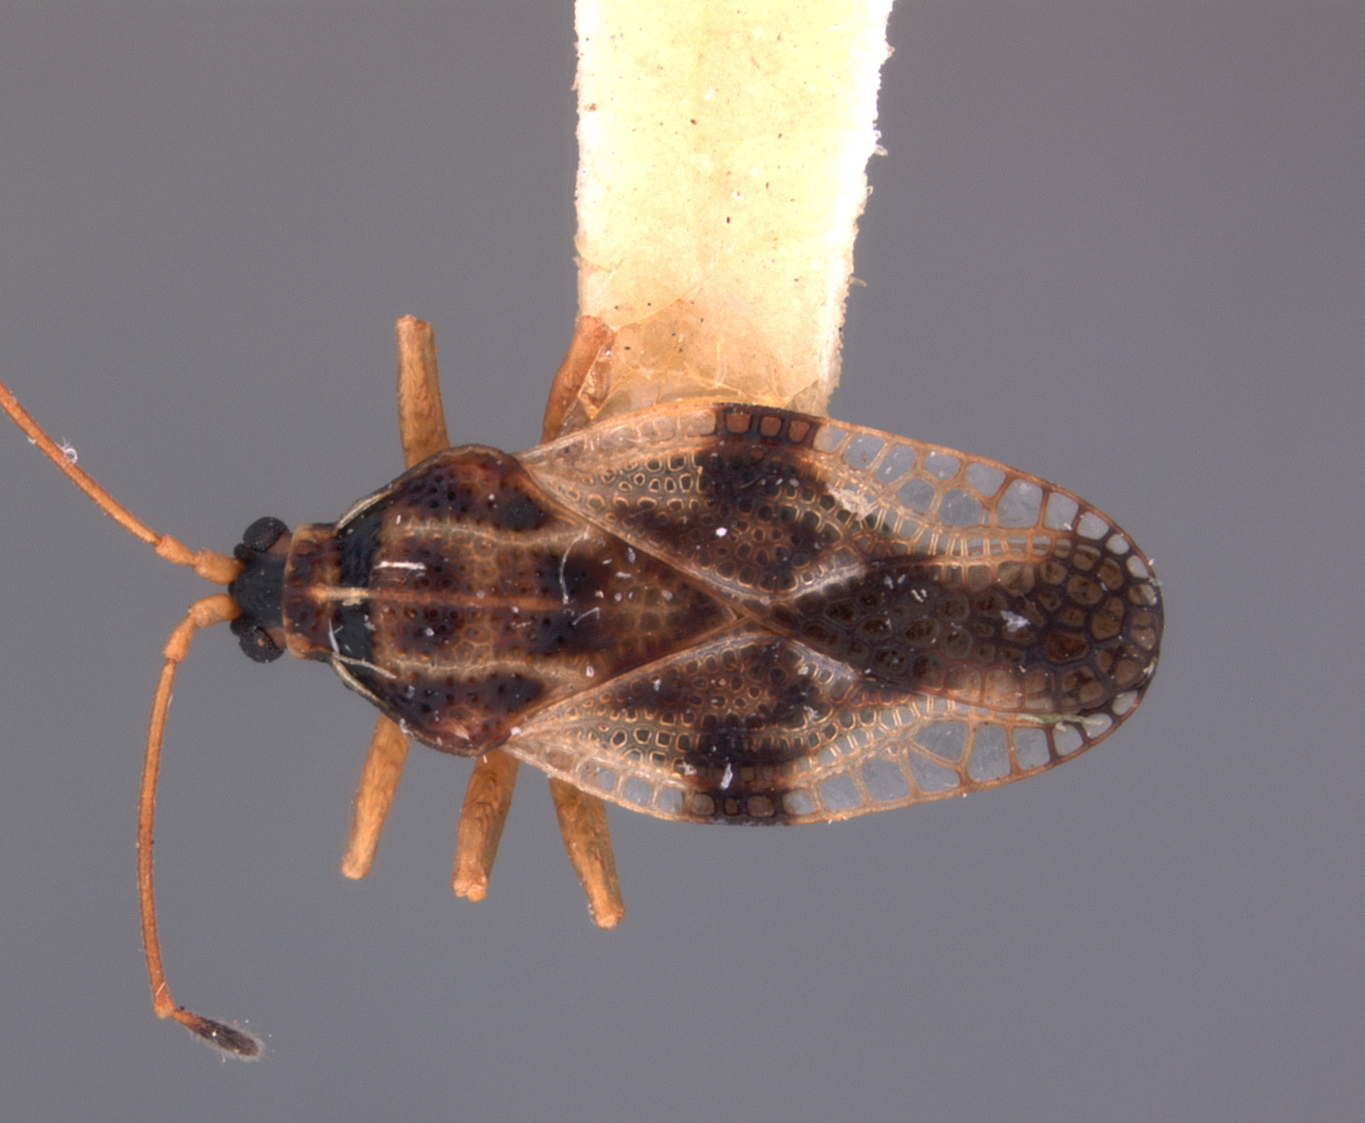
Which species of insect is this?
Compseuta tessellata
